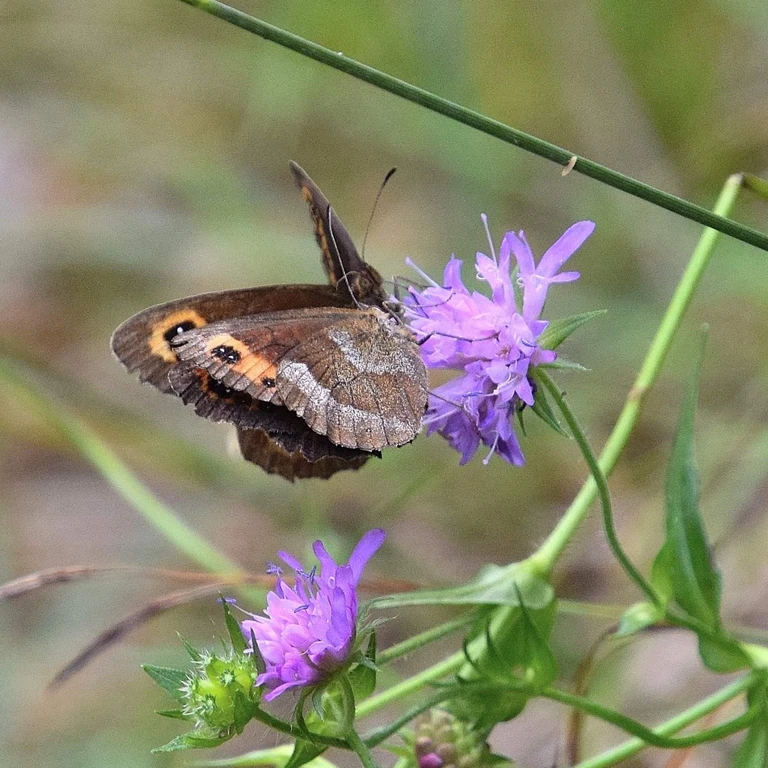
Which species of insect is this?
Erebia aethiops
